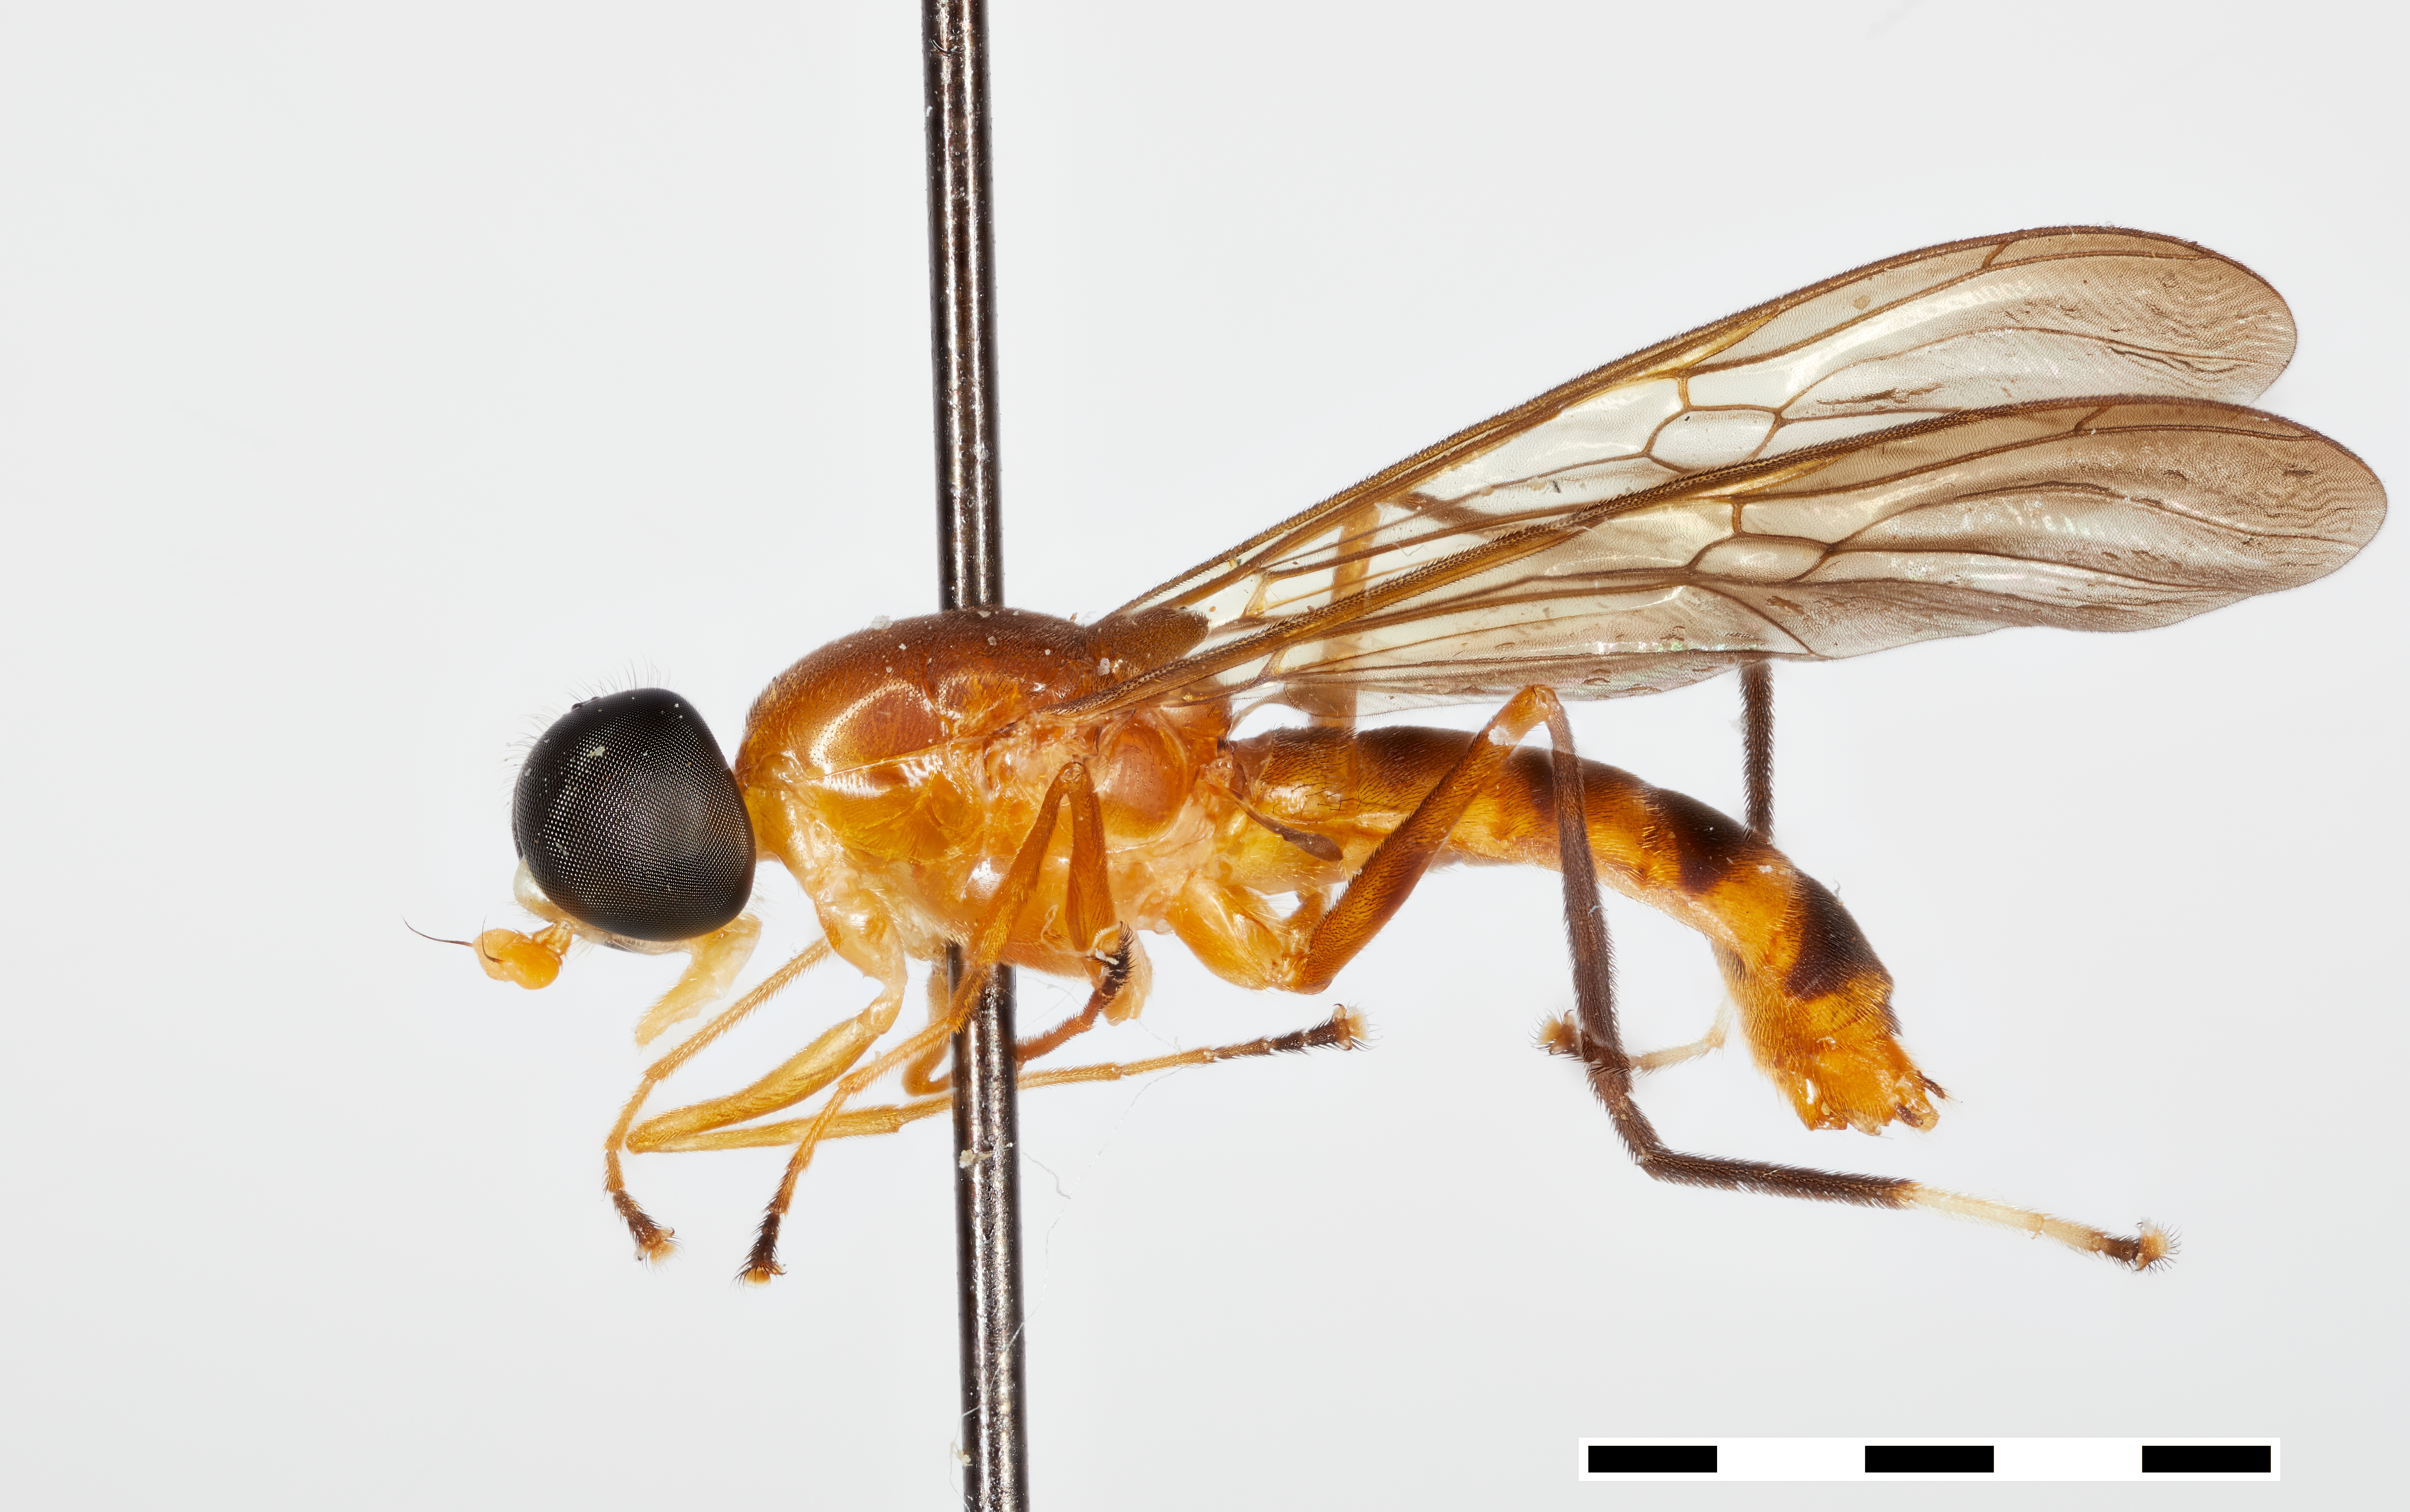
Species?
Ptecticus woodleyi
